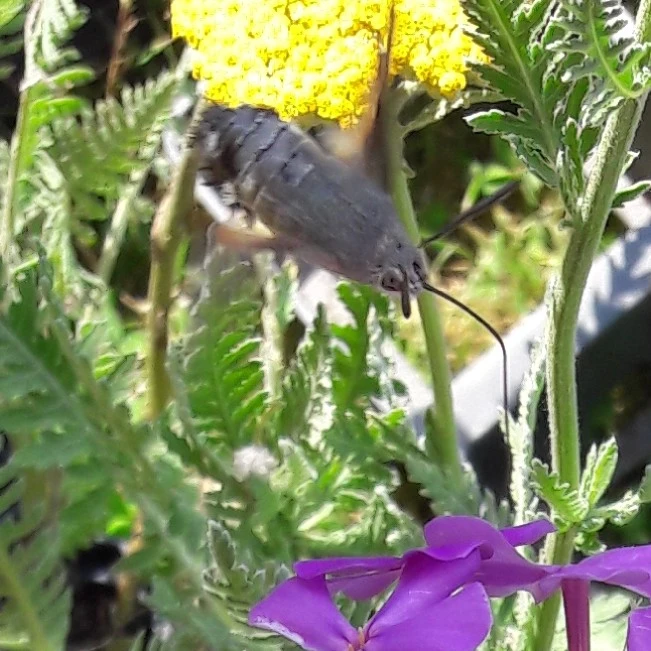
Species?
Macroglossum stellatarum
